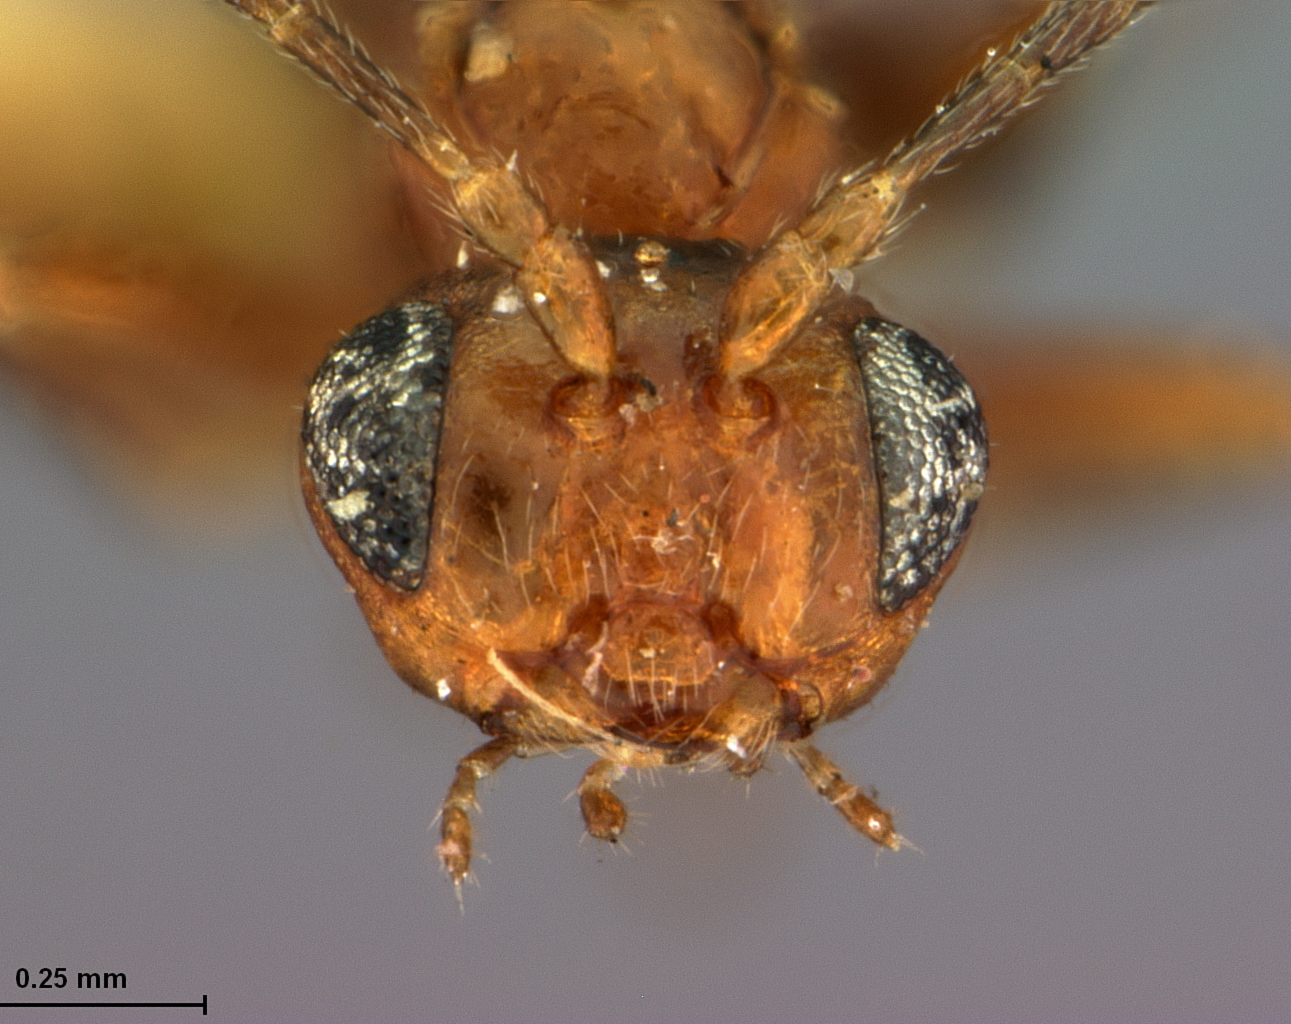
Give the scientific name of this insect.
Parateras hubbardi
